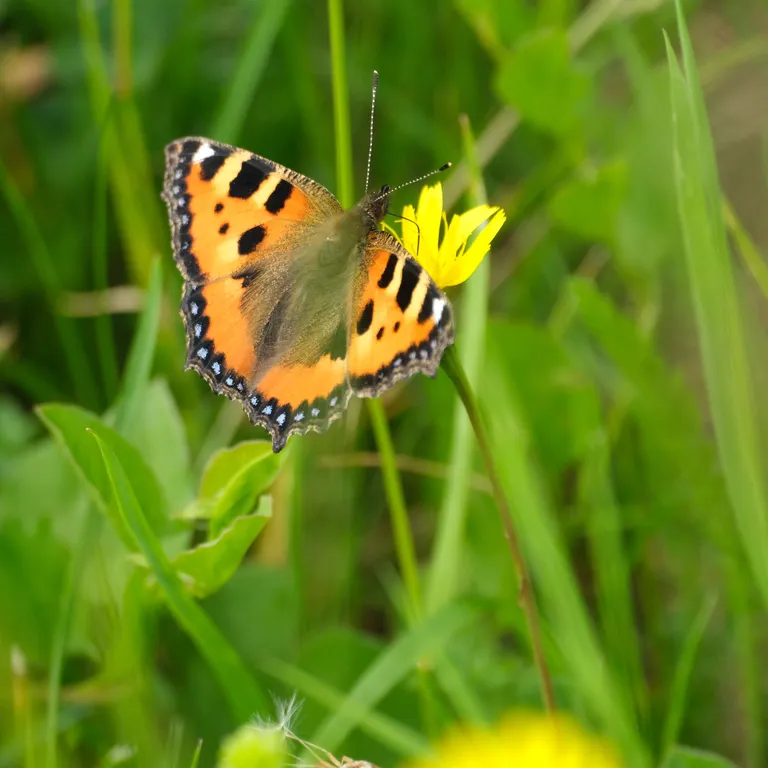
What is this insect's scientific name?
Aglais urticae
